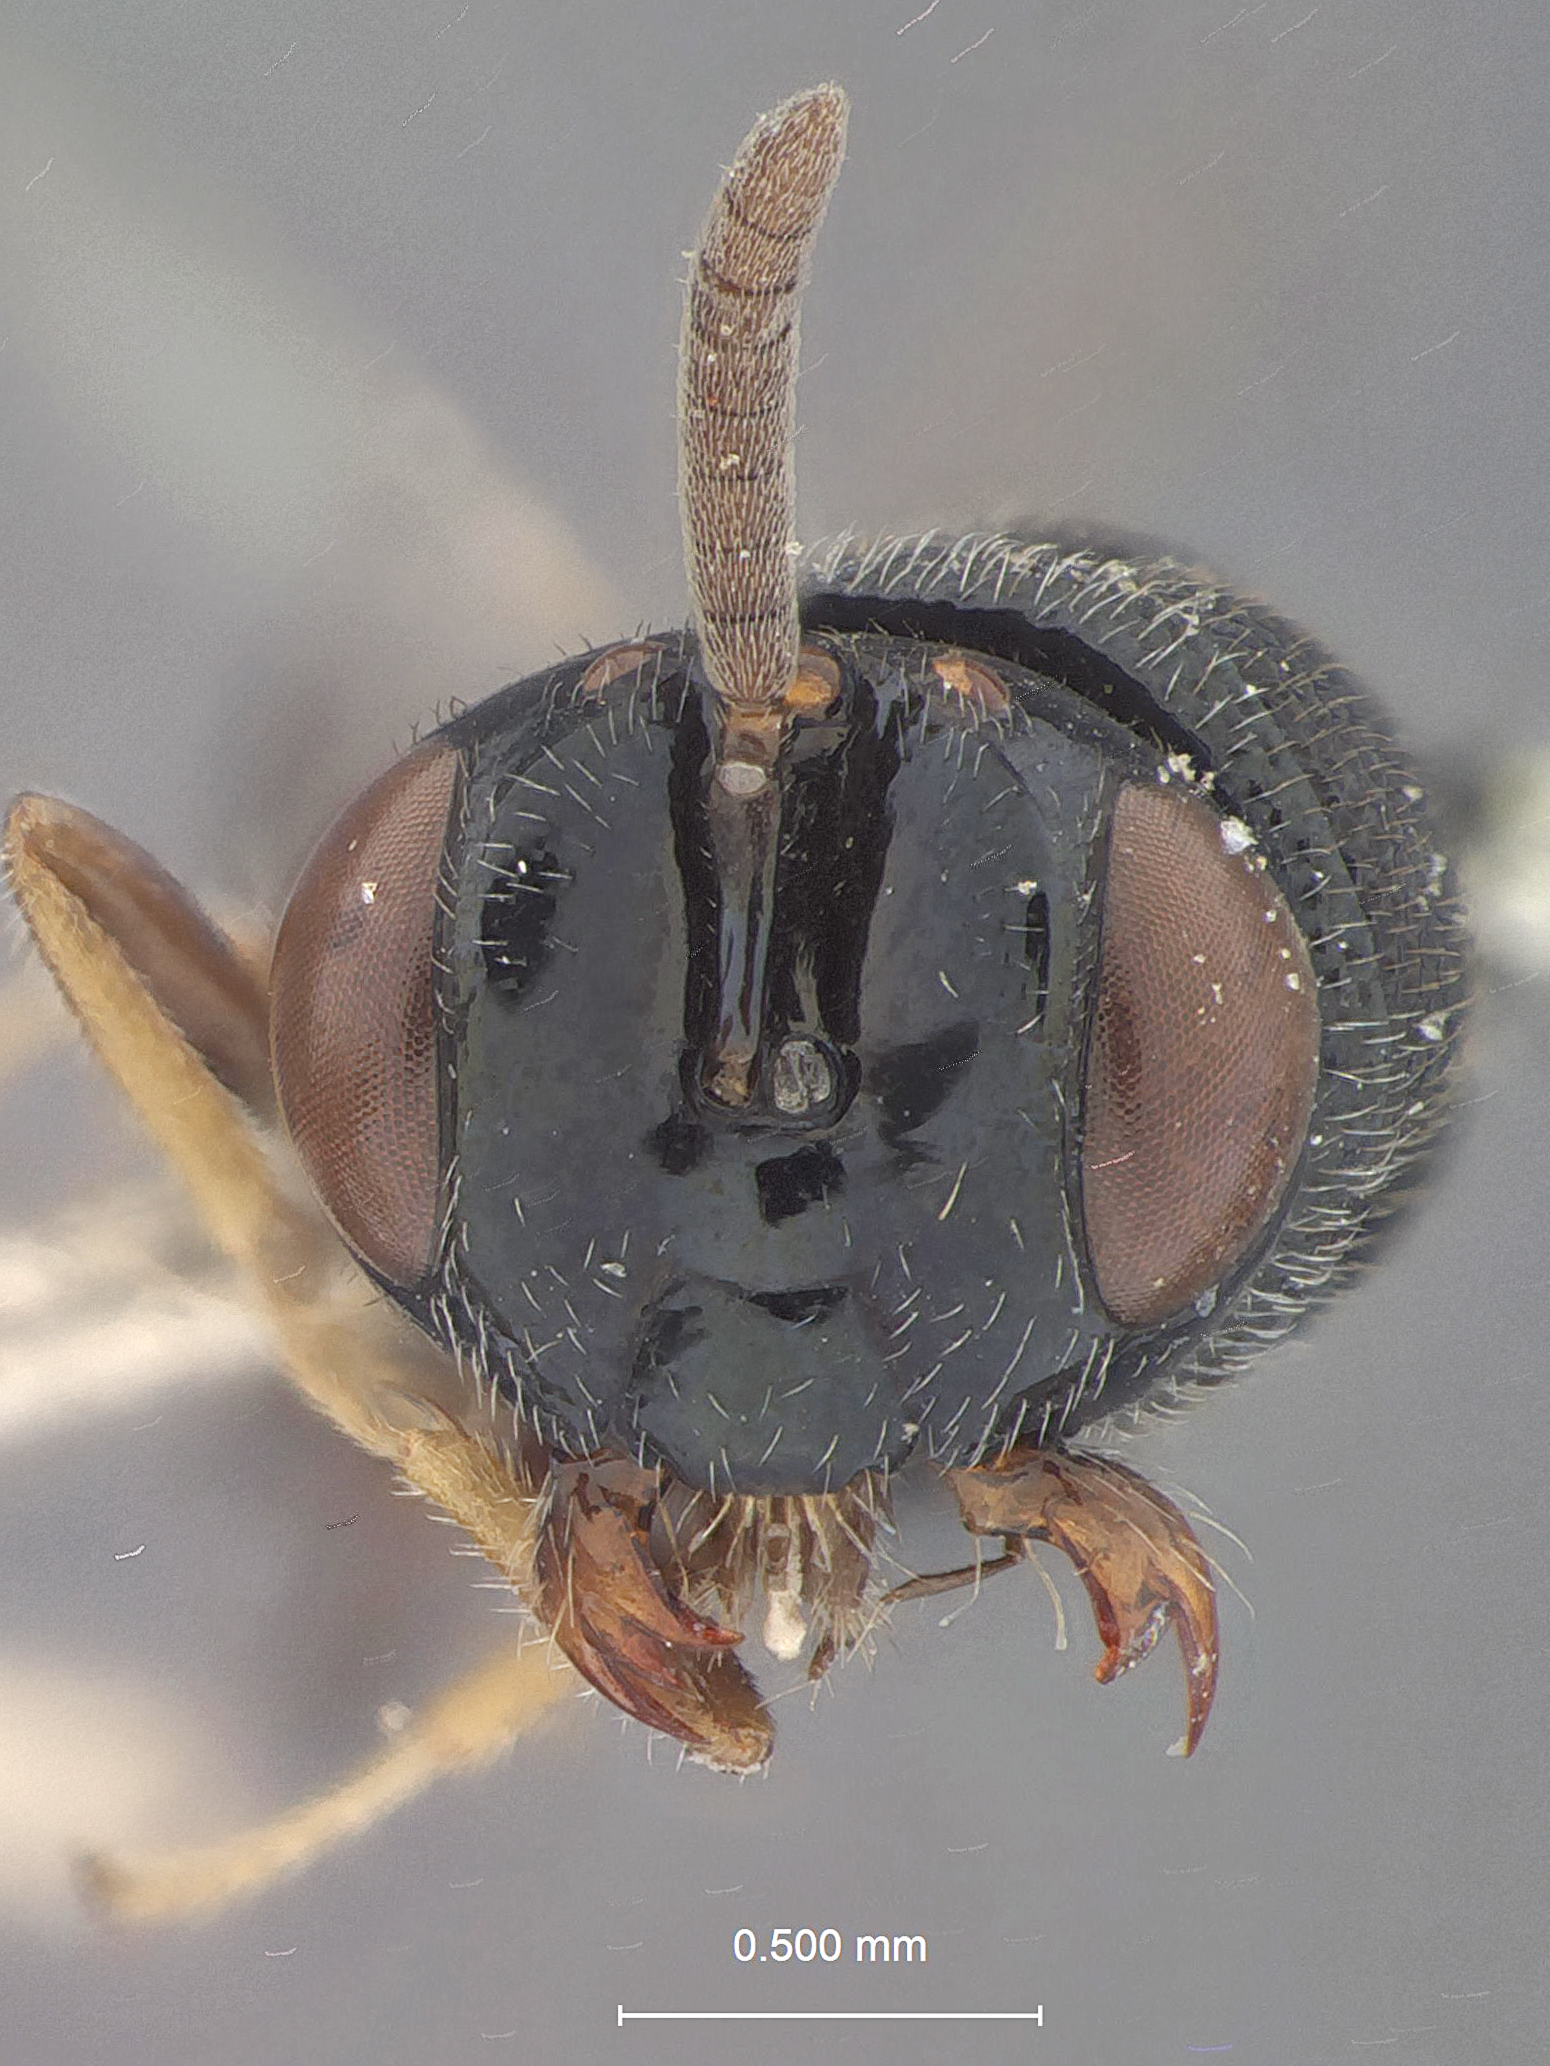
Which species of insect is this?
Perilampus yercaudensis
